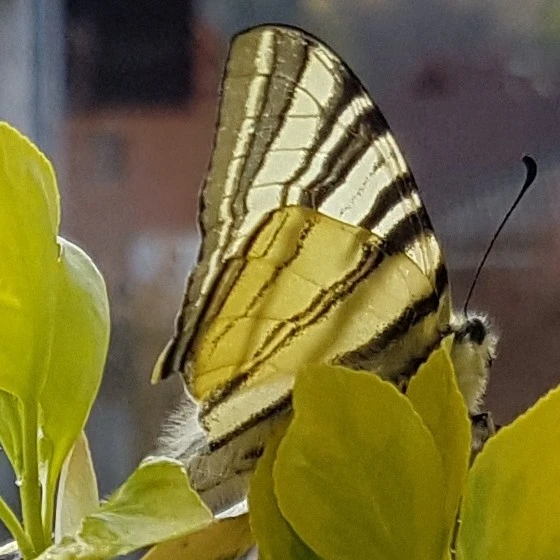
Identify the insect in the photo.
Iphiclides podalirius
